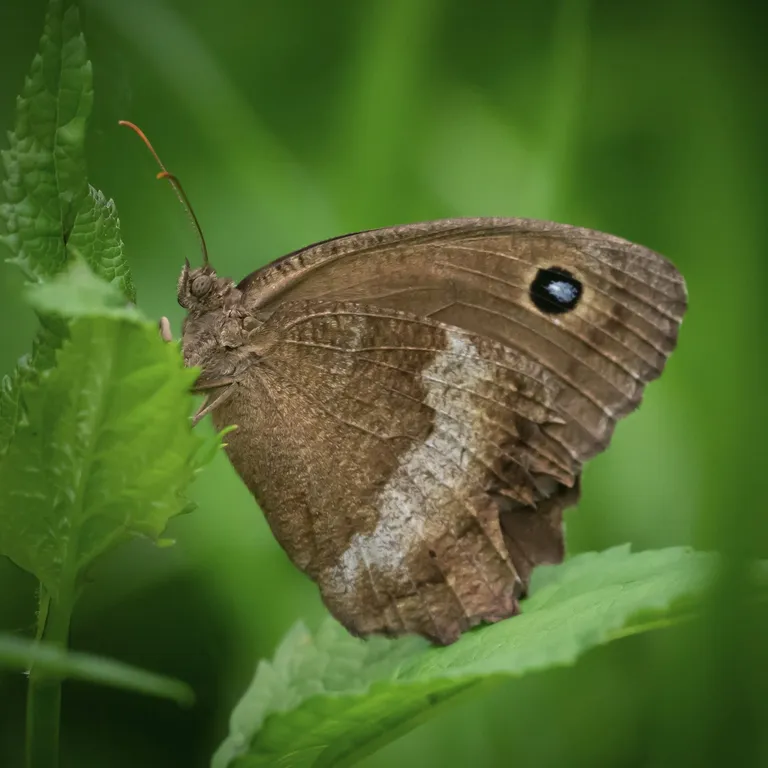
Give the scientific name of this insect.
Minois dryas
